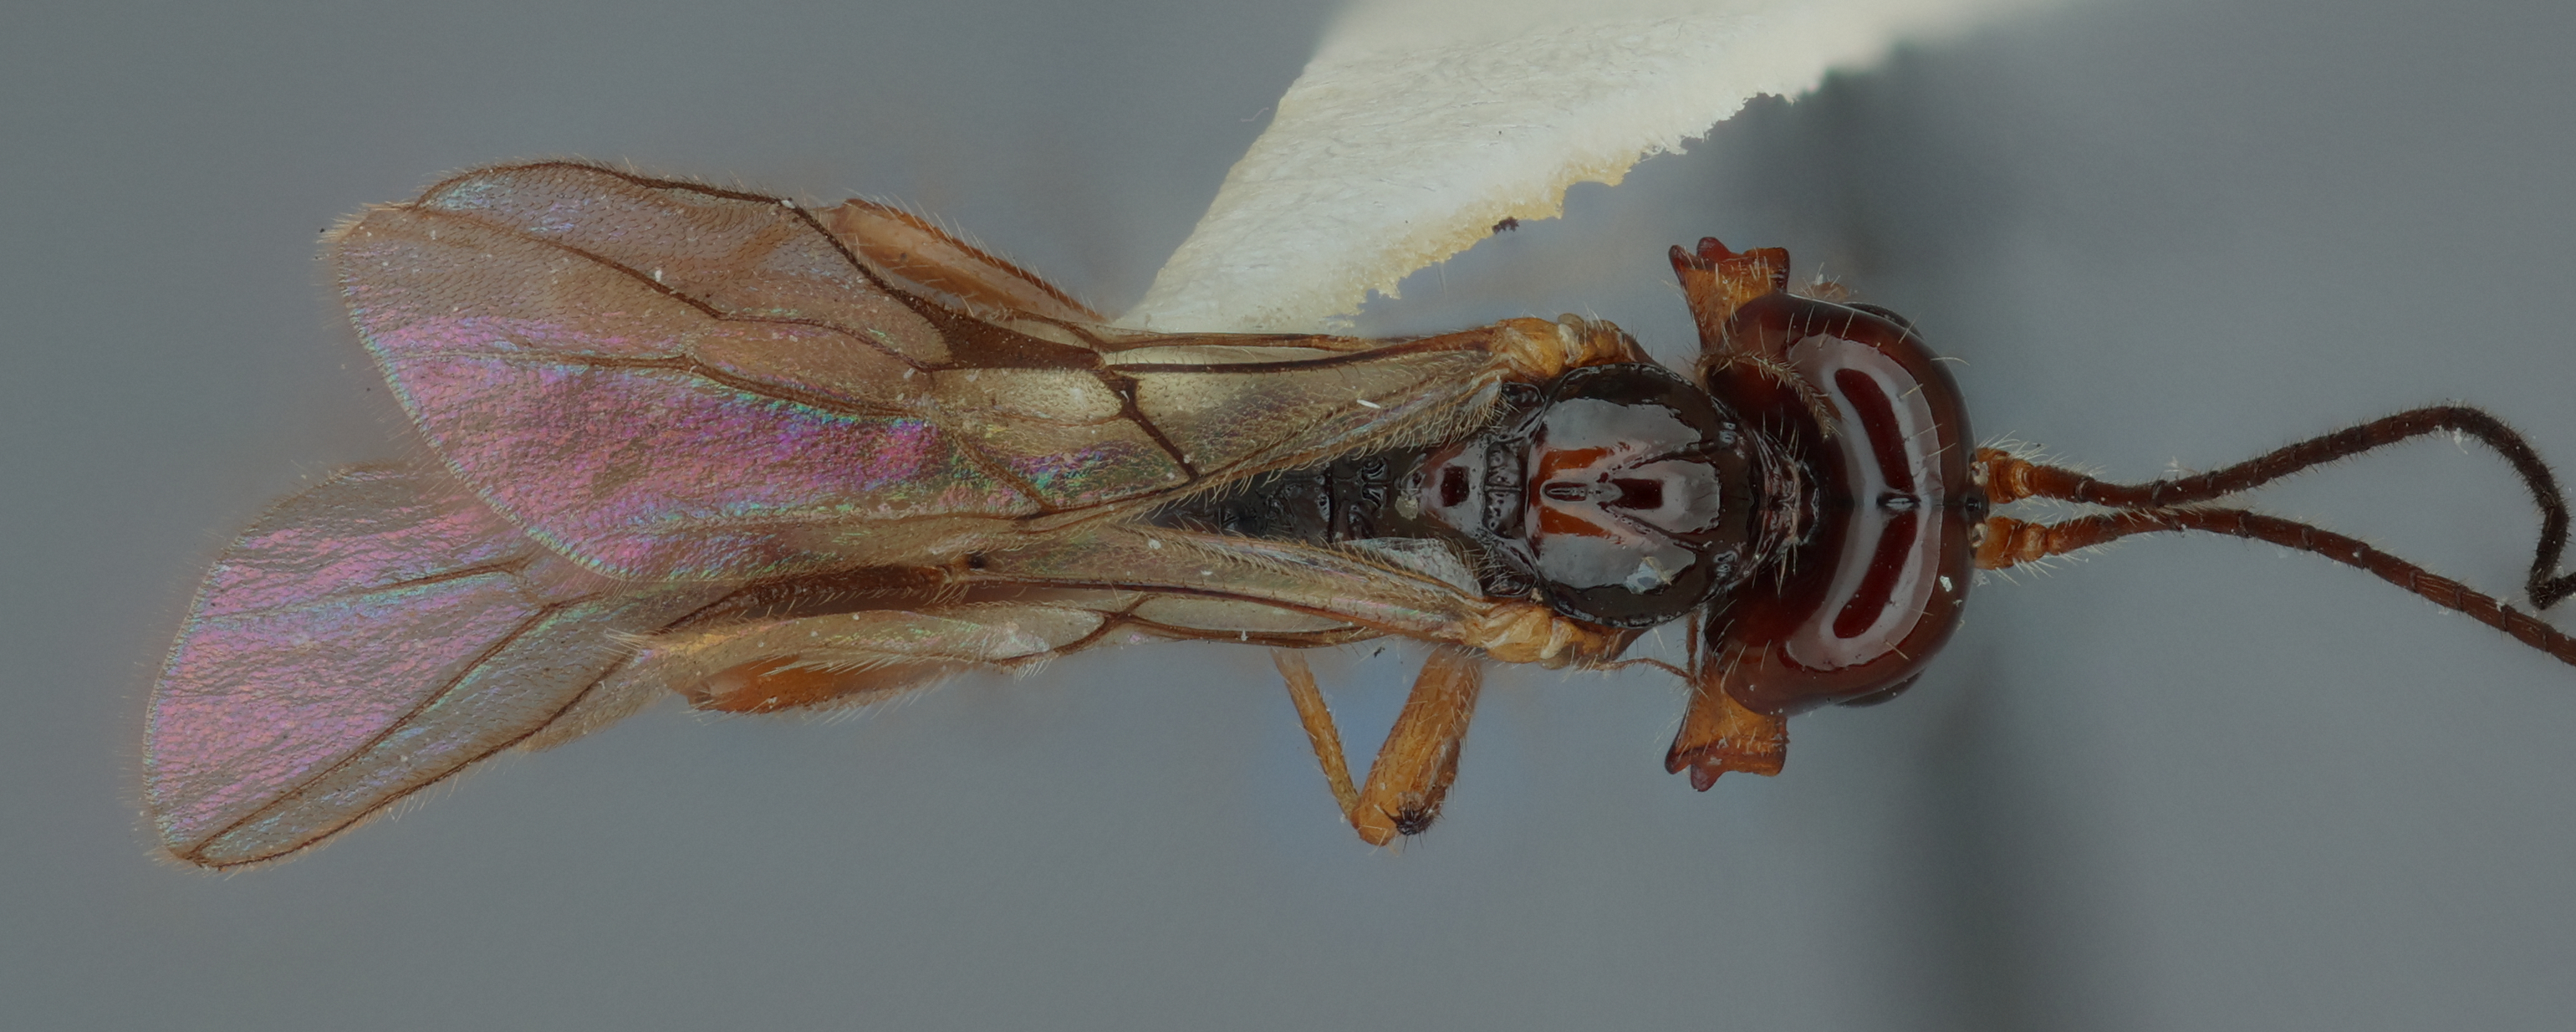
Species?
Phaenocarpa horribilis
